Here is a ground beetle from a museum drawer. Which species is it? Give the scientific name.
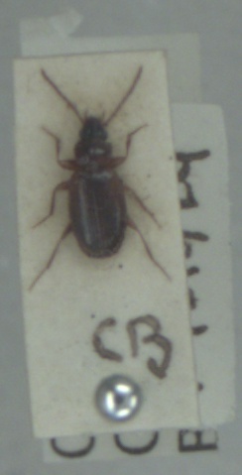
Trechus quadristriatus
